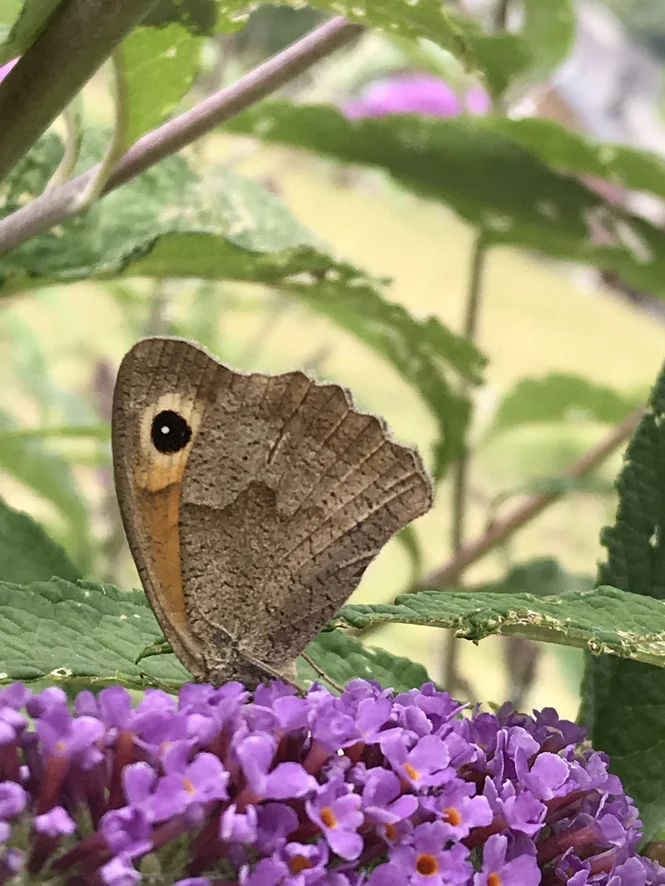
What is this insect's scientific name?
Maniola jurtina
